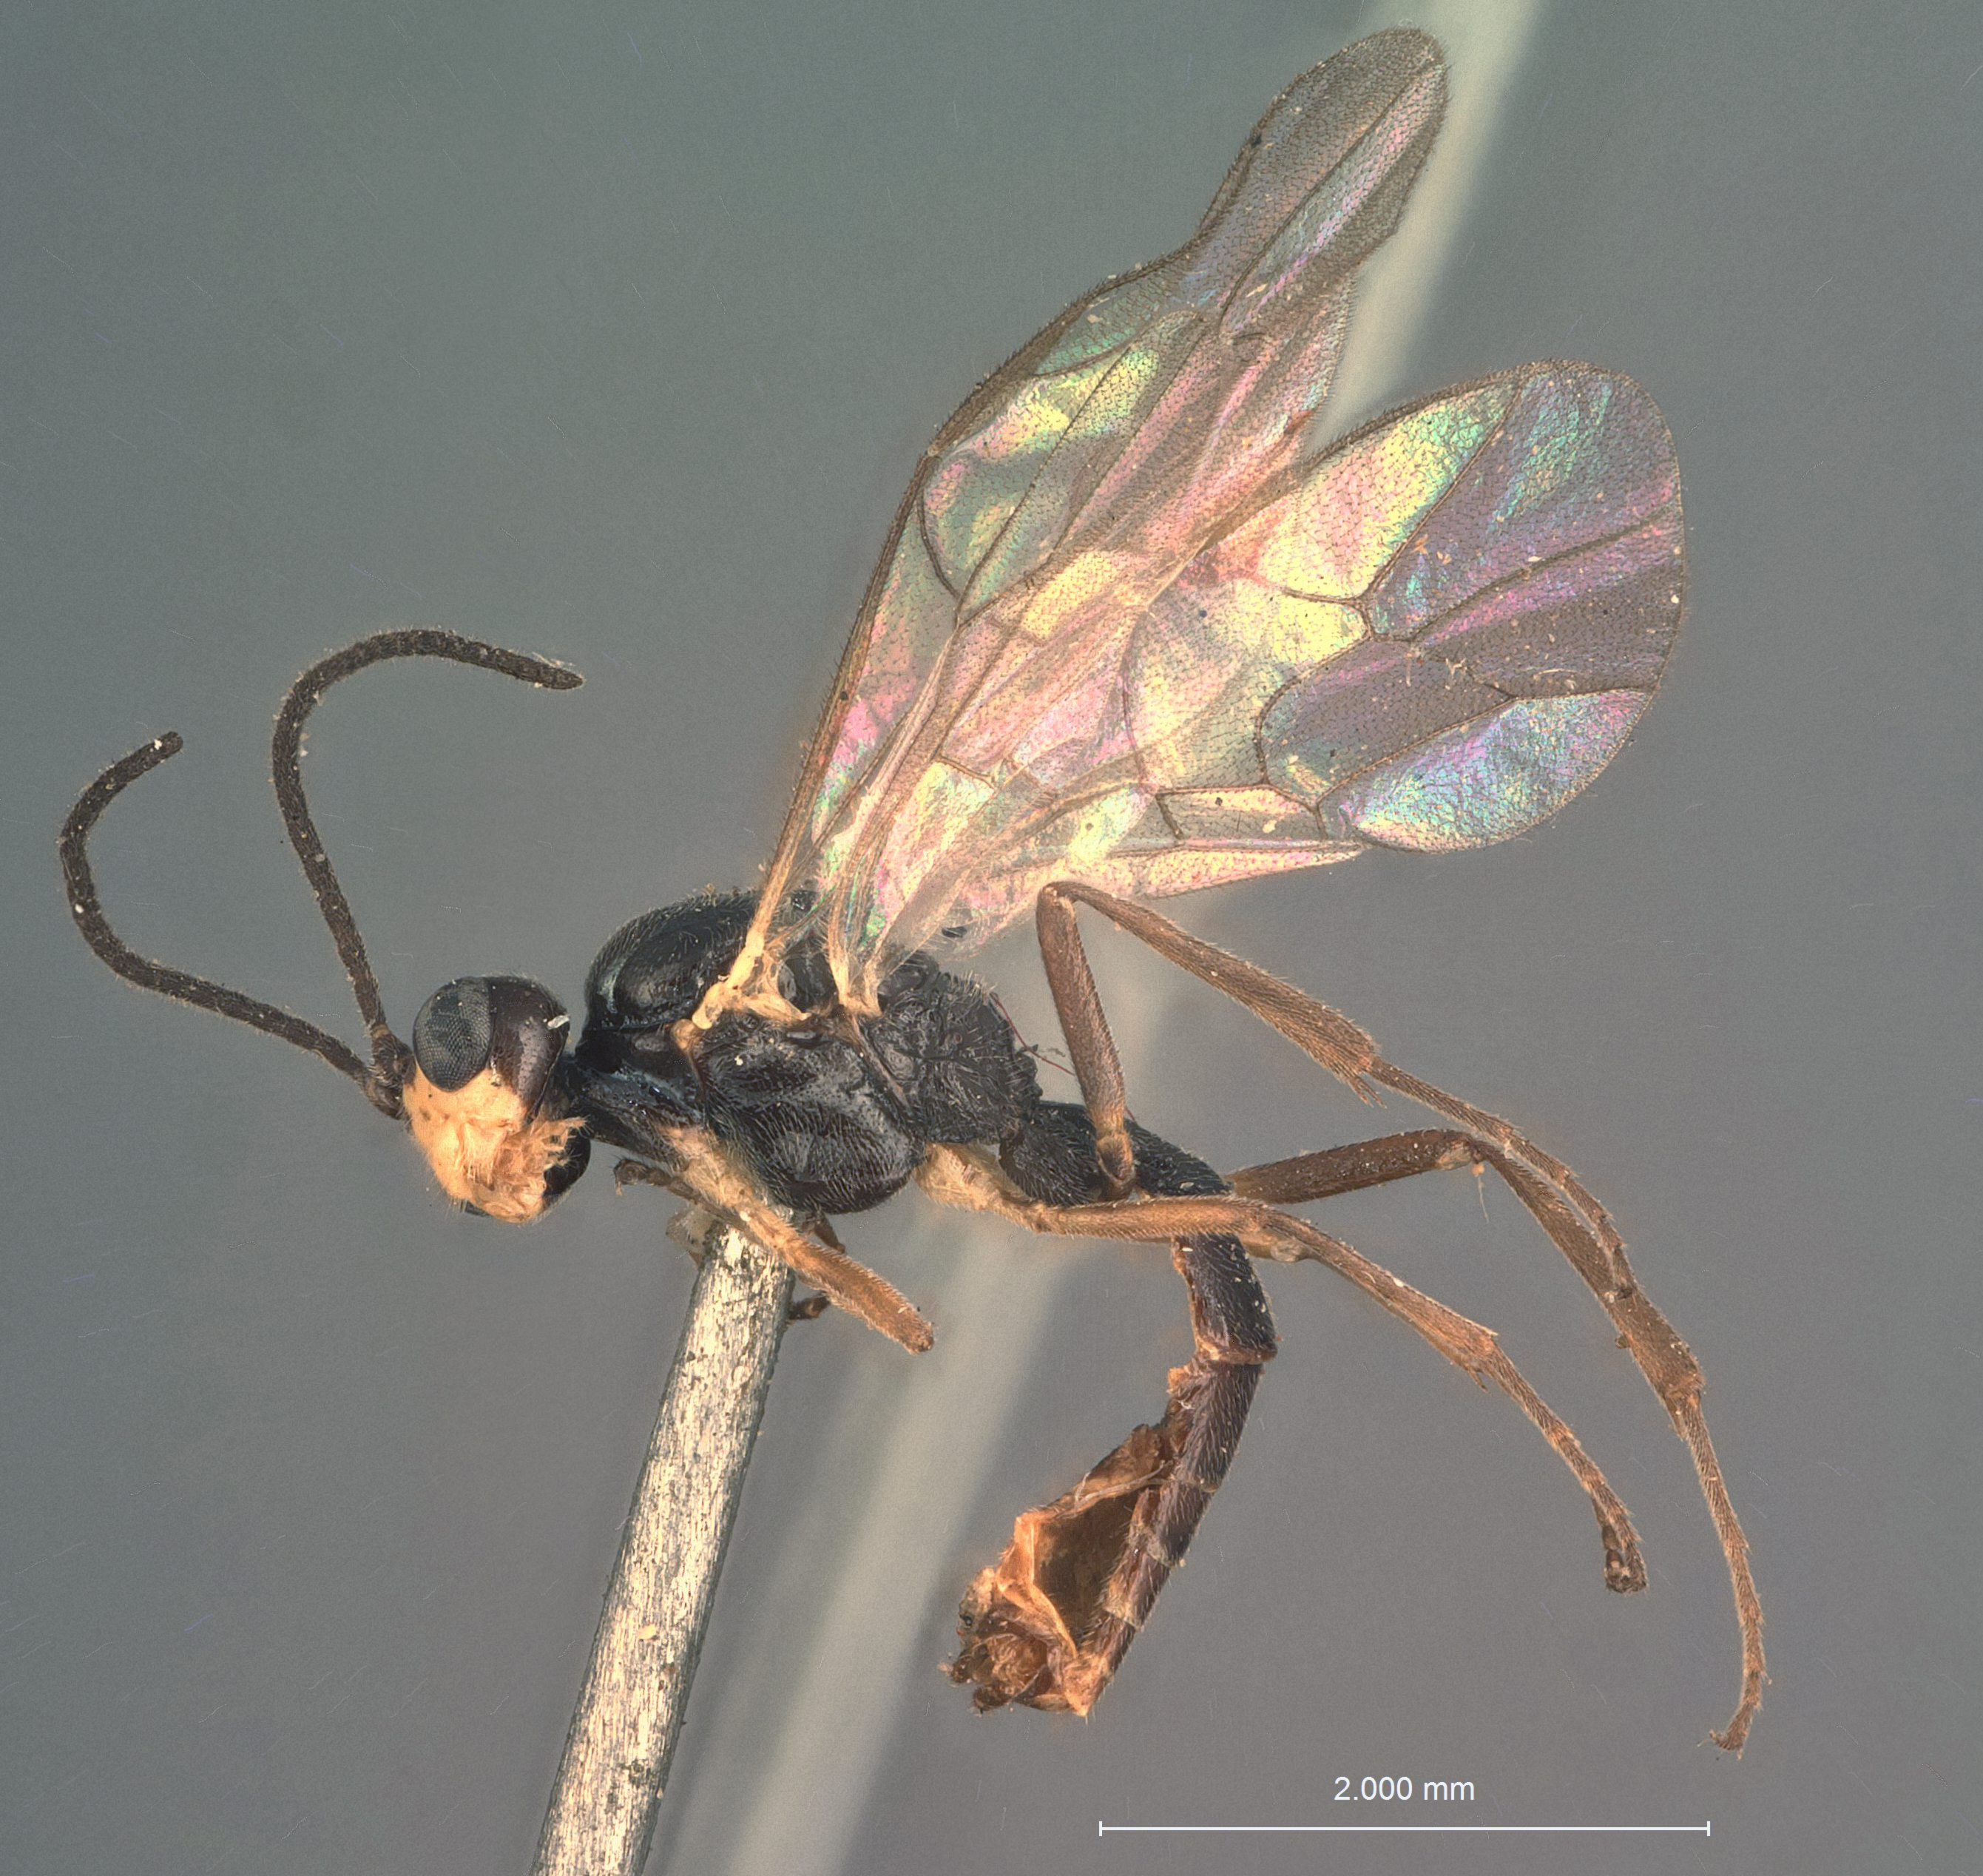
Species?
Eclytus yakutatensis
